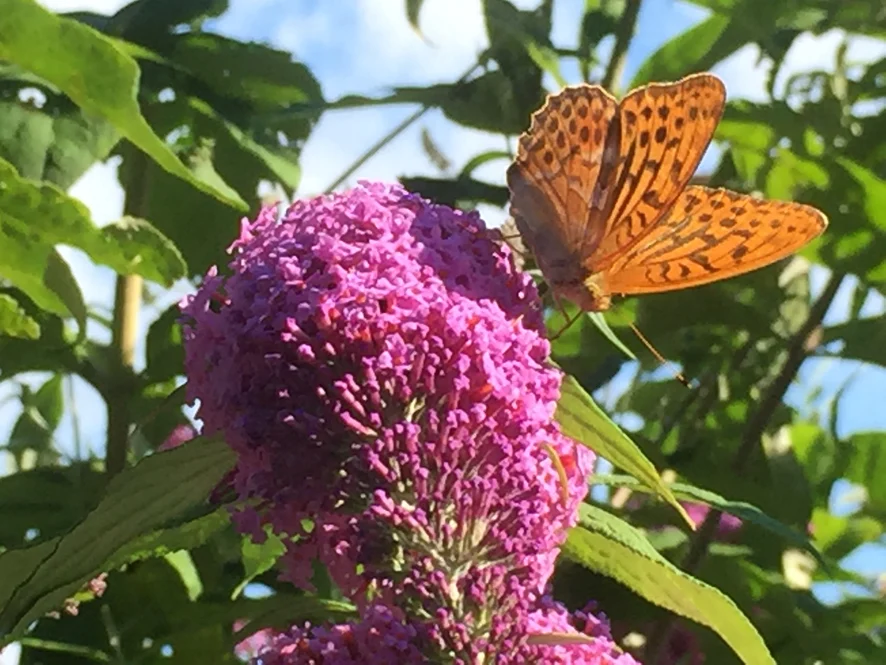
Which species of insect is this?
Argynnis paphia
